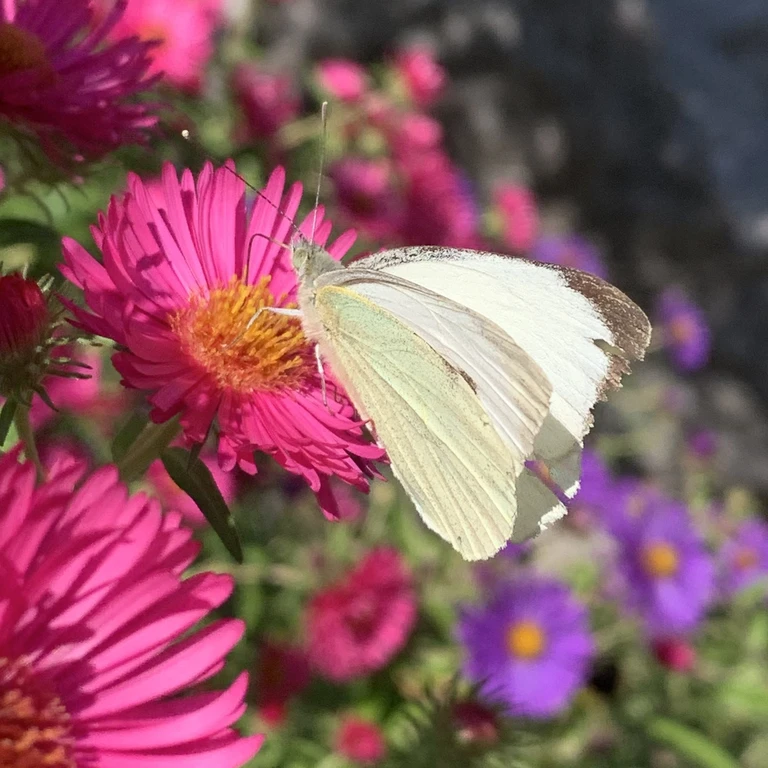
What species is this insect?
Pieris brassicae
